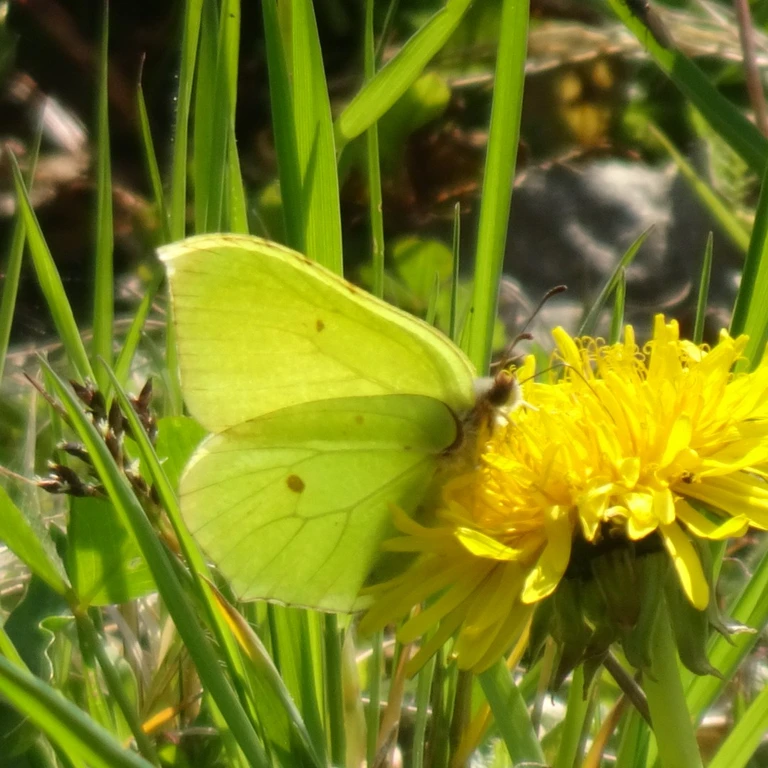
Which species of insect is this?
Gonepteryx rhamni
